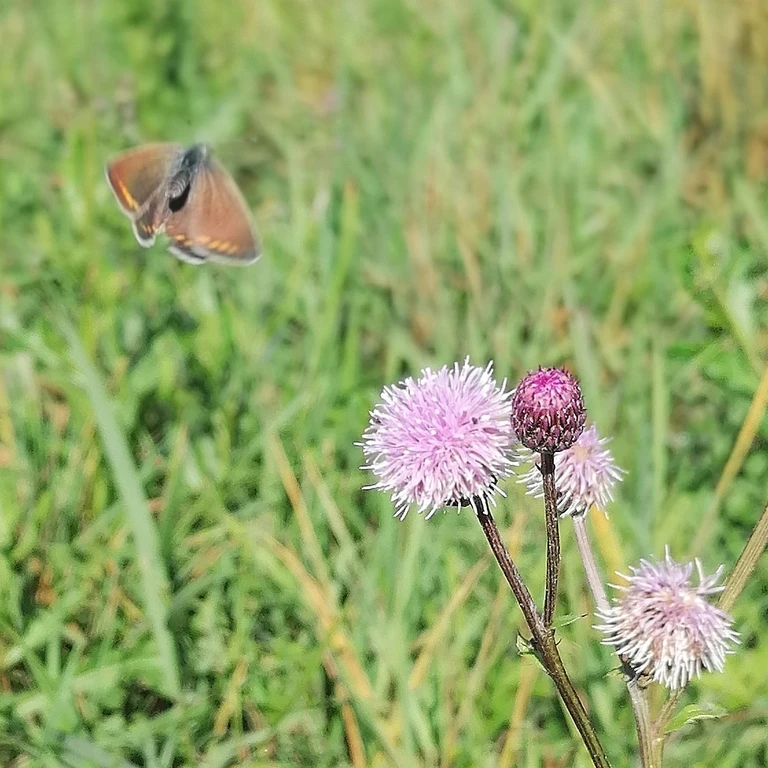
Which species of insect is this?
Polyommatus icarus
